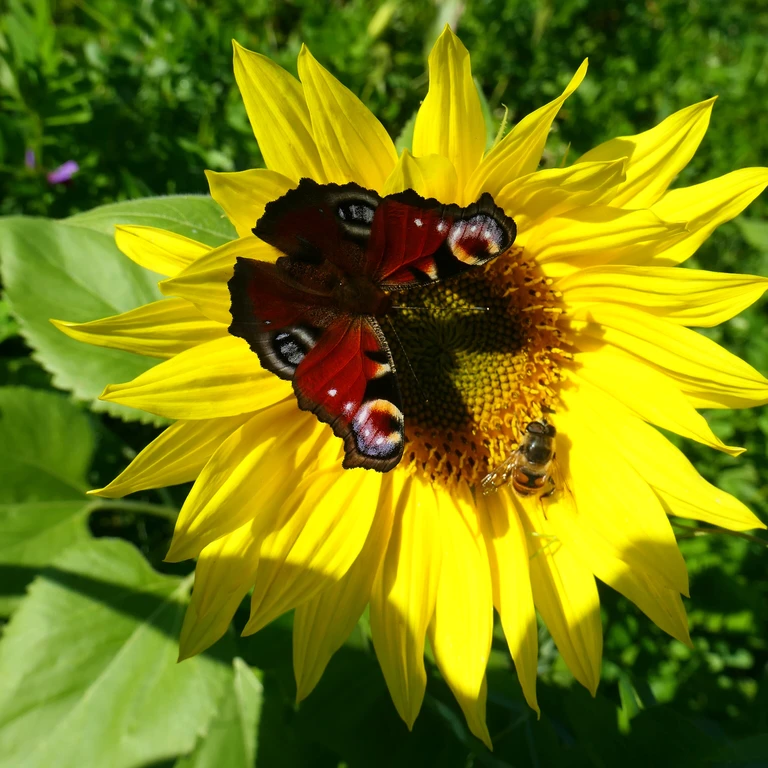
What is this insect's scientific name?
Aglais io
